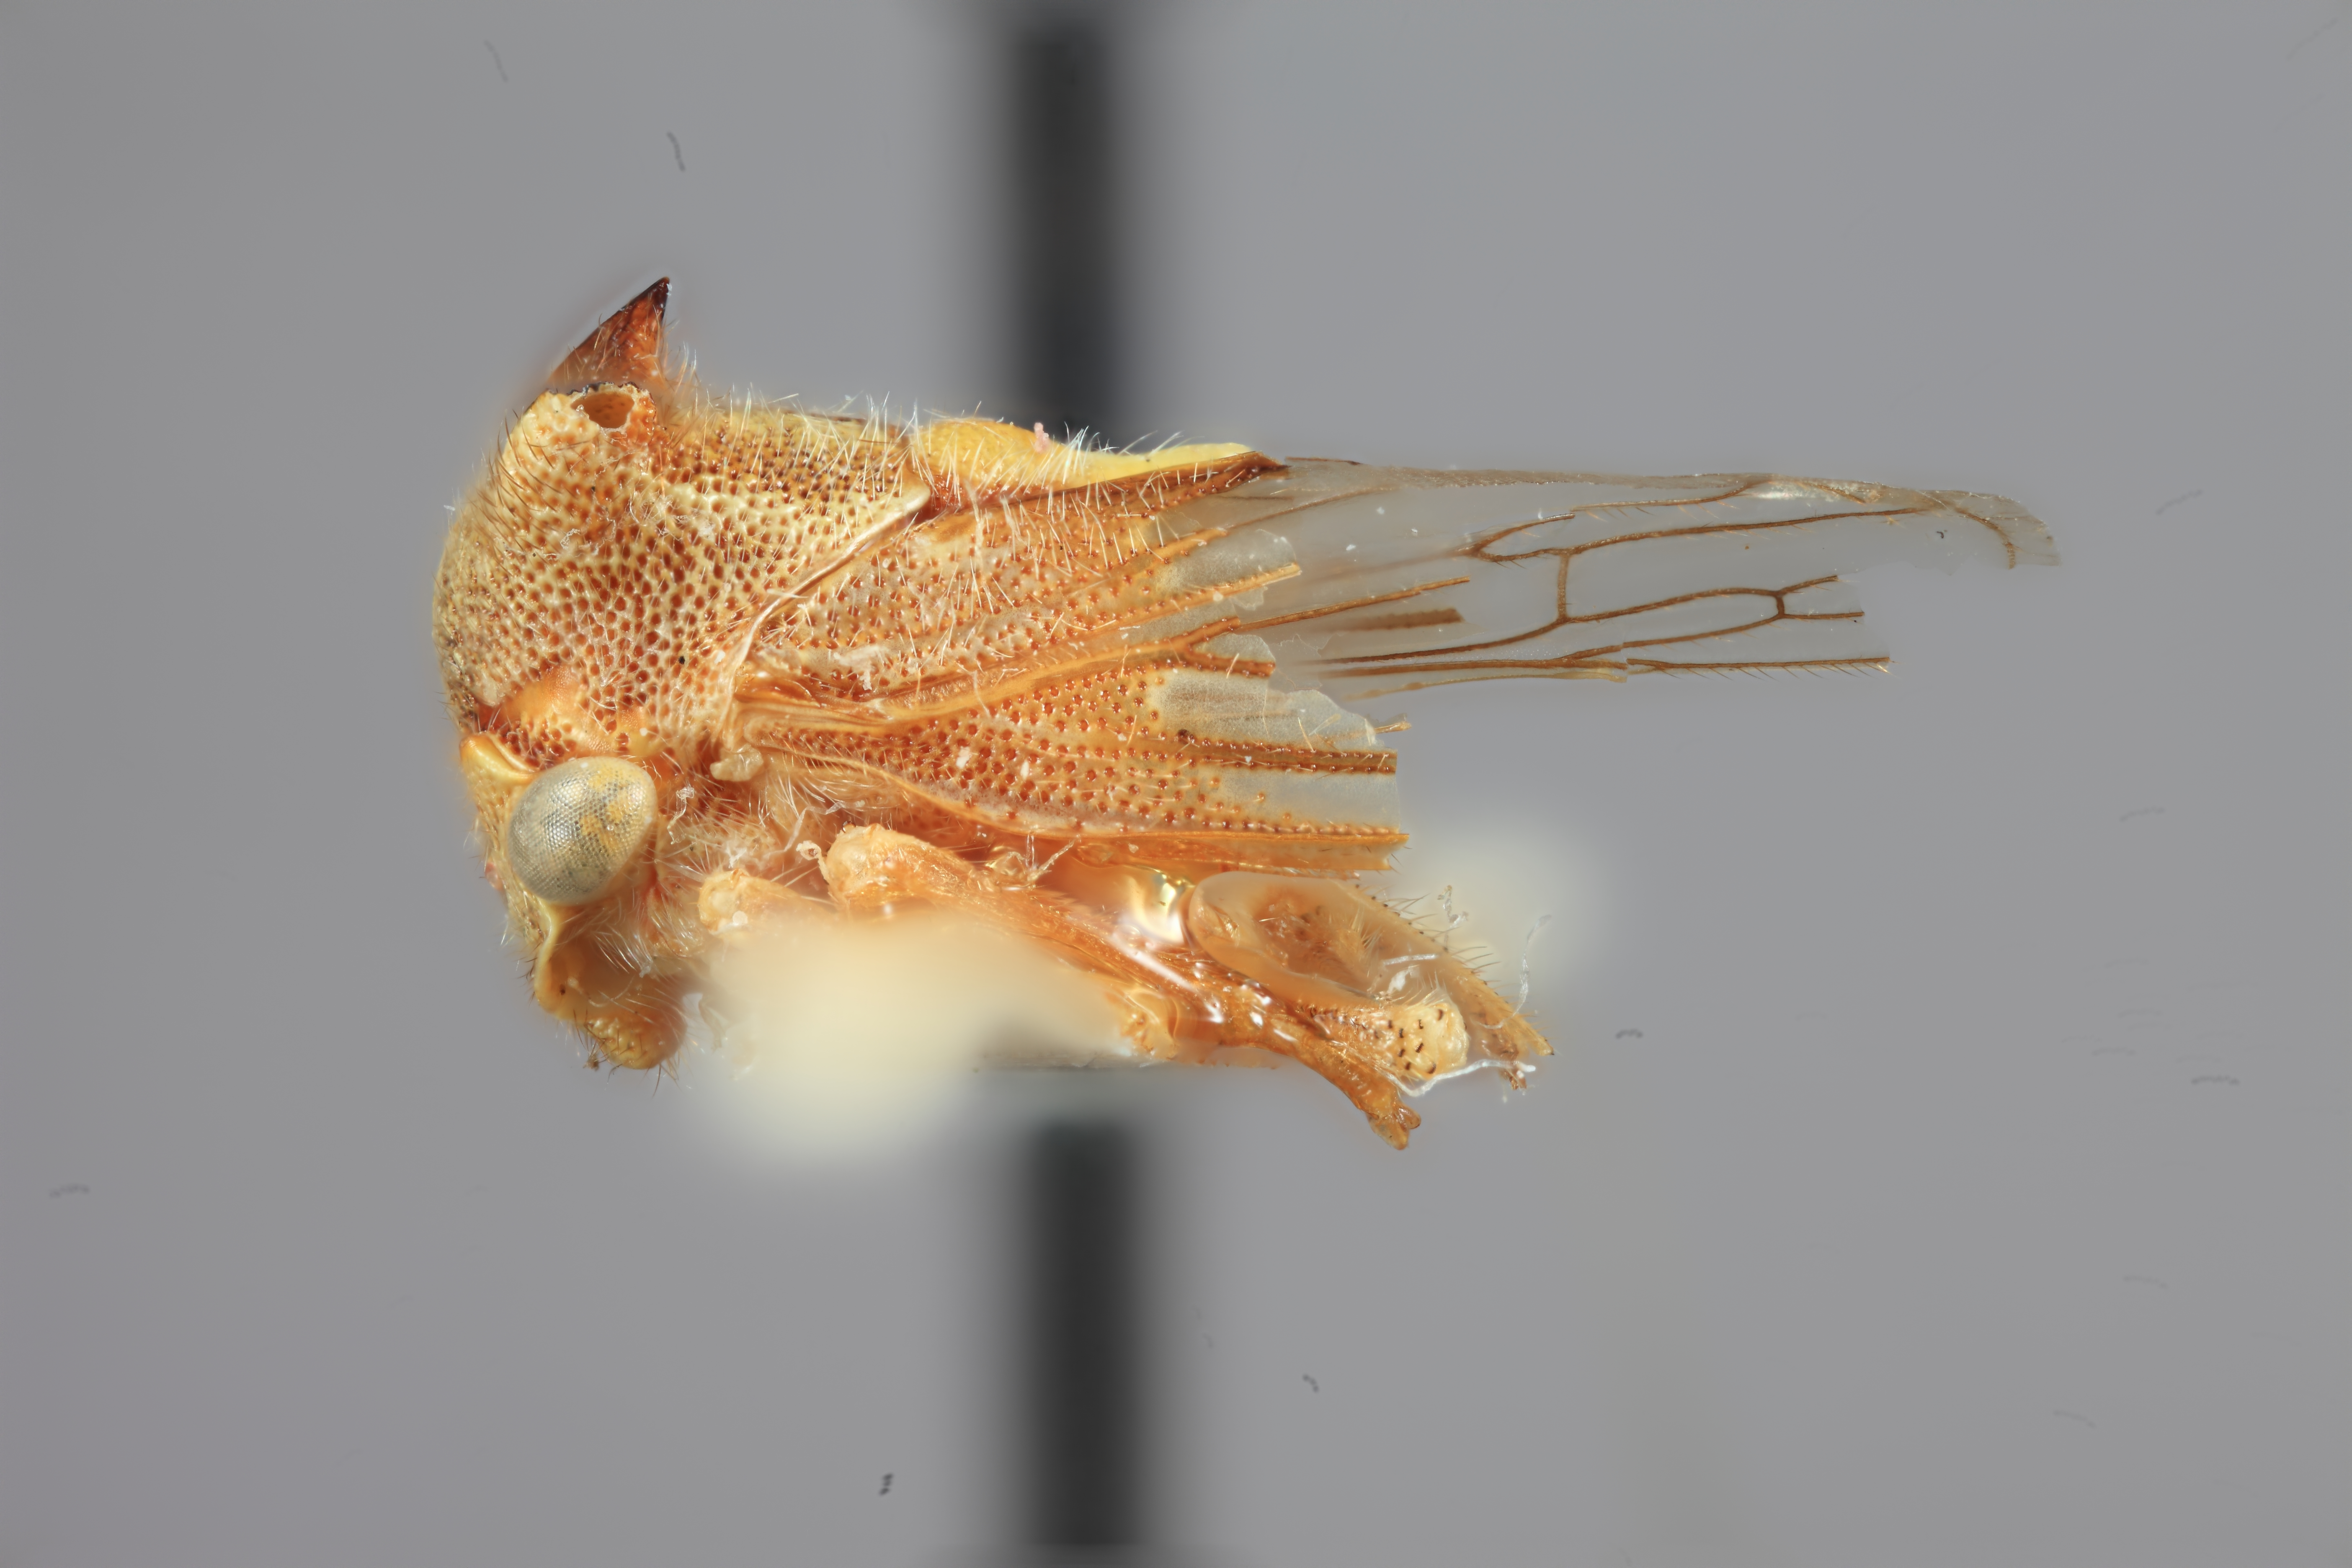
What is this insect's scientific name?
Tolania oriana
